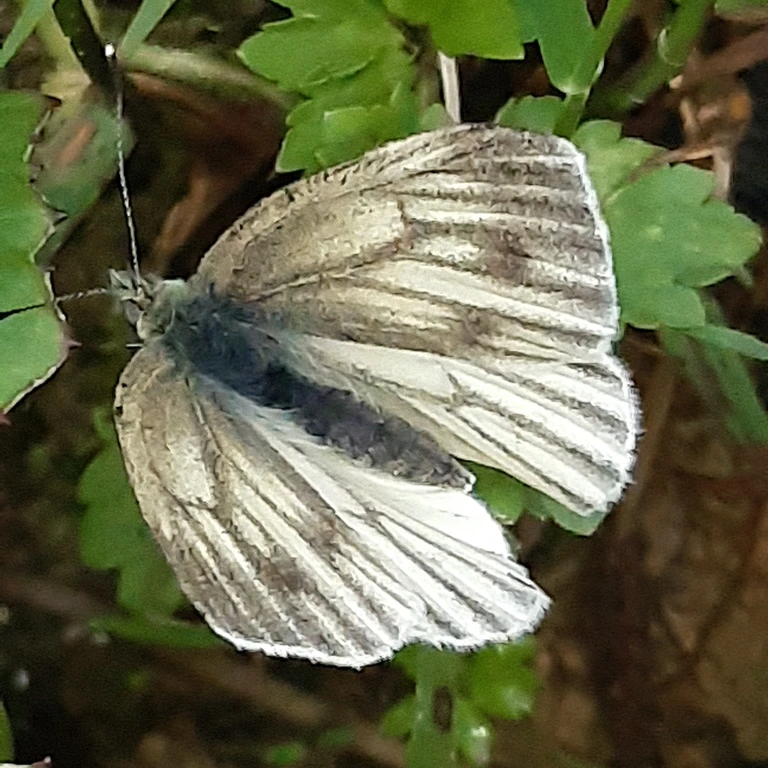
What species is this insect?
Pieris bryoniae
